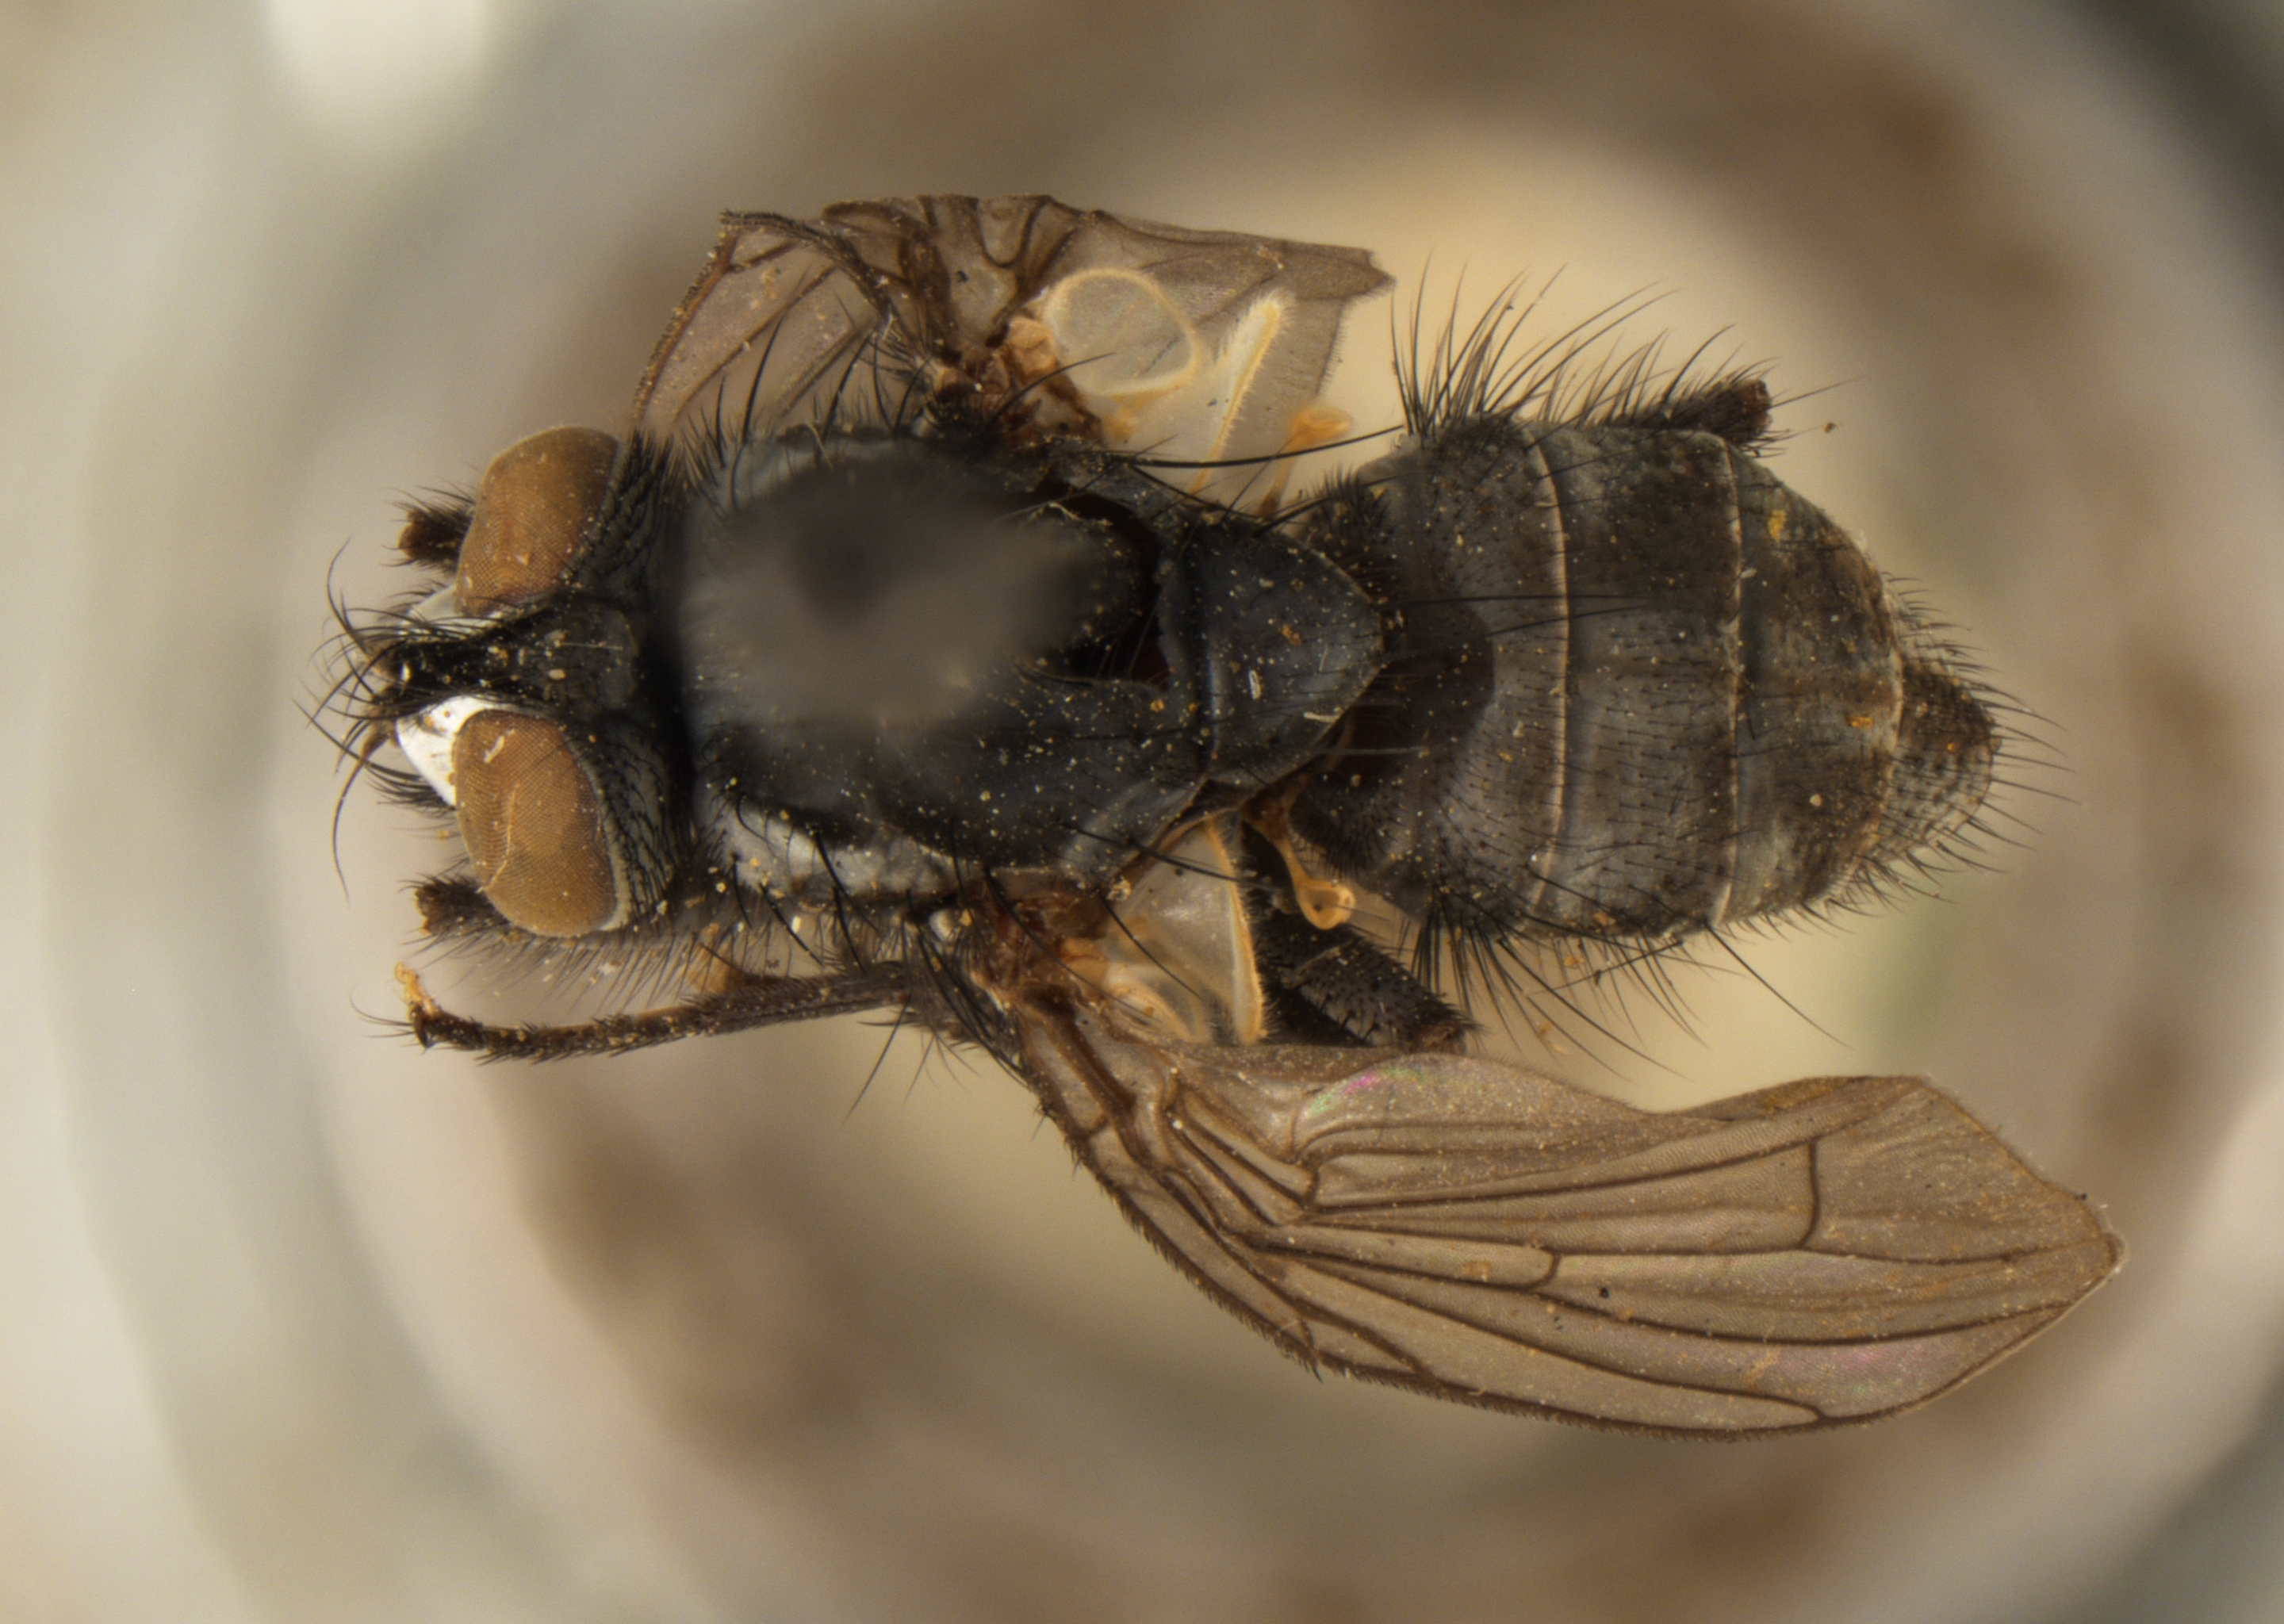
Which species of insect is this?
Lispoides uniseta
